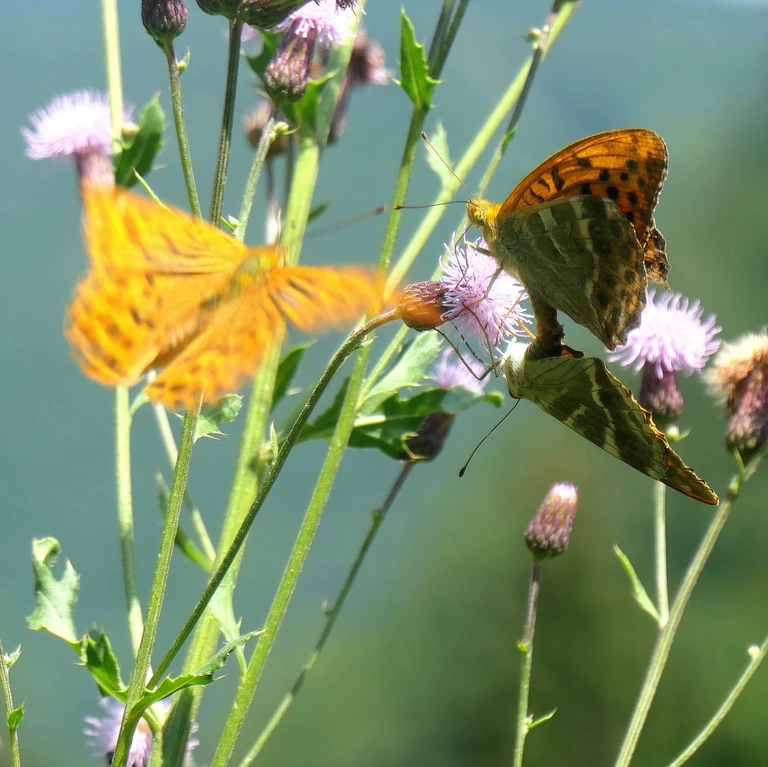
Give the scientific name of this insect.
Argynnis paphia
